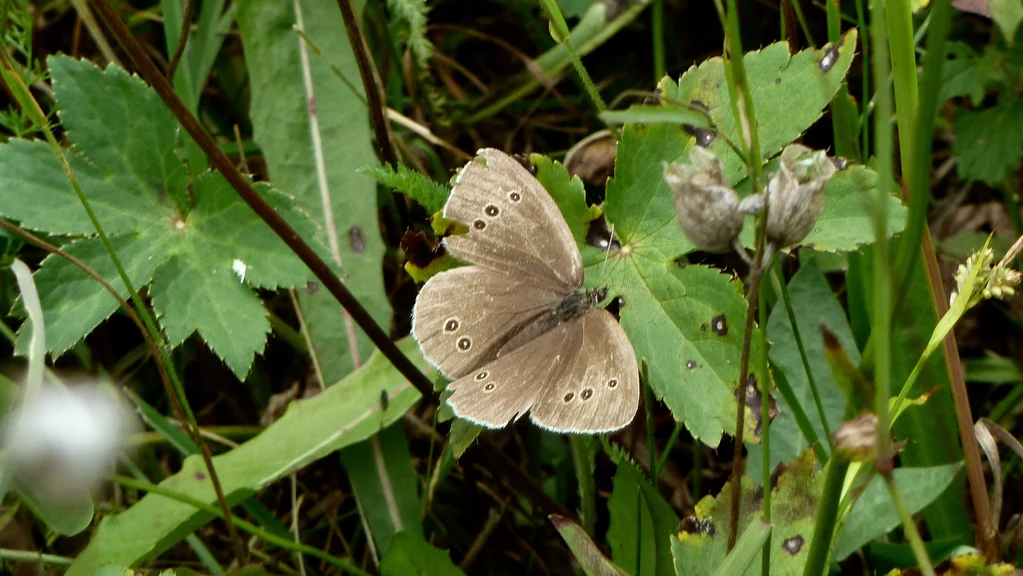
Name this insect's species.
Aphantopus hyperantus
